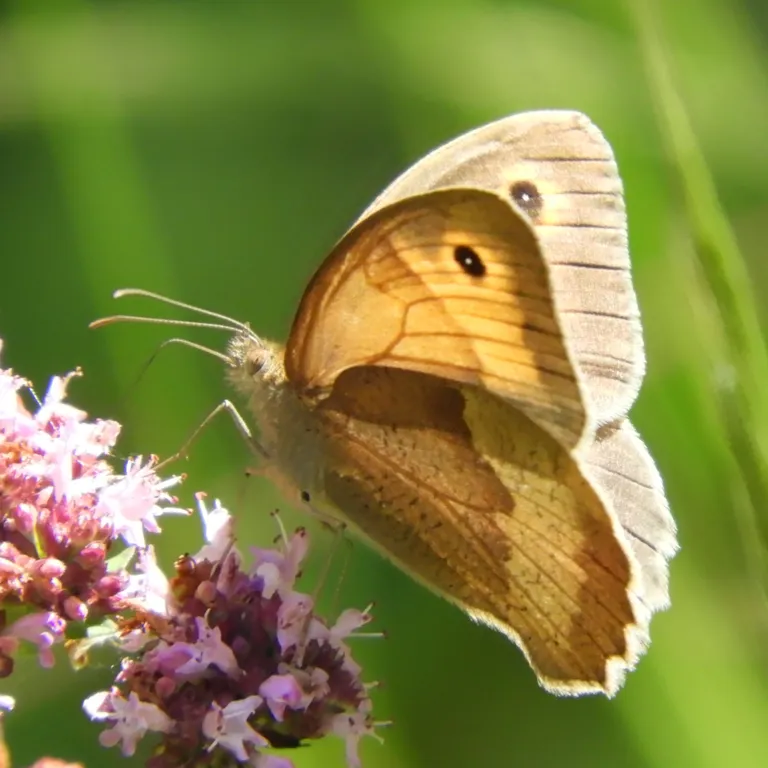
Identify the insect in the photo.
Maniola jurtina
